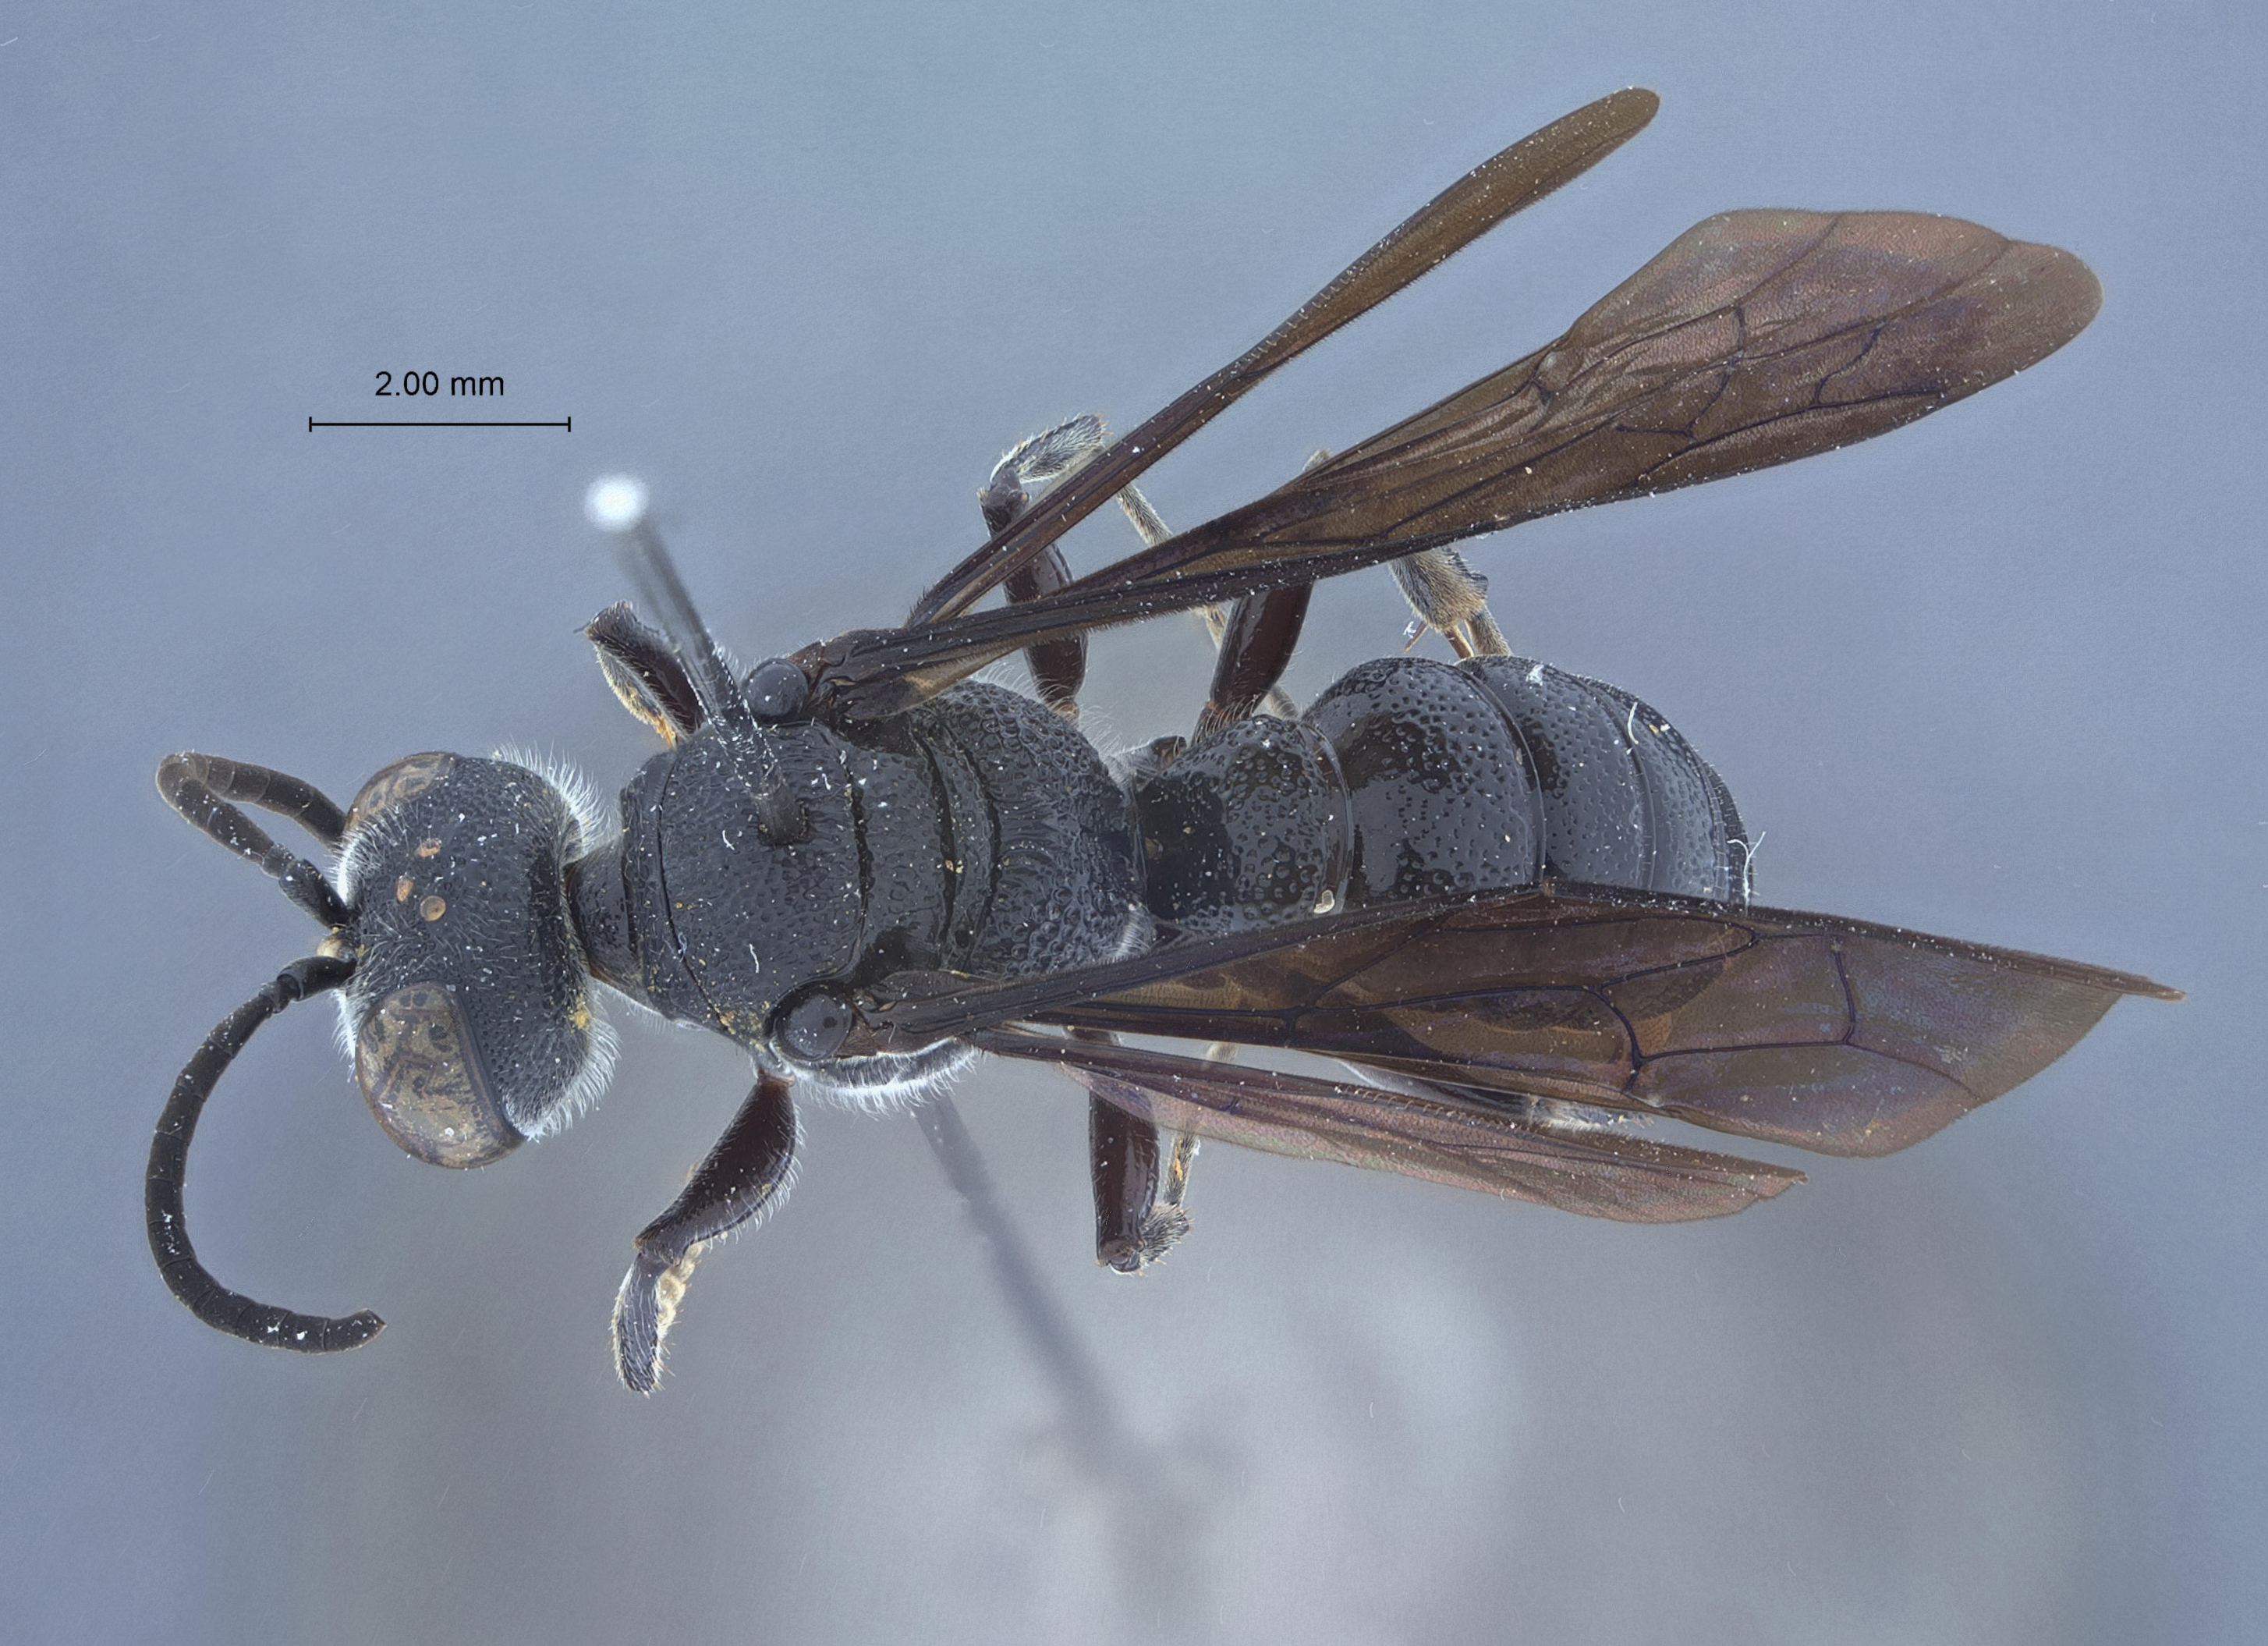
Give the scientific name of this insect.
Cerceris curo
